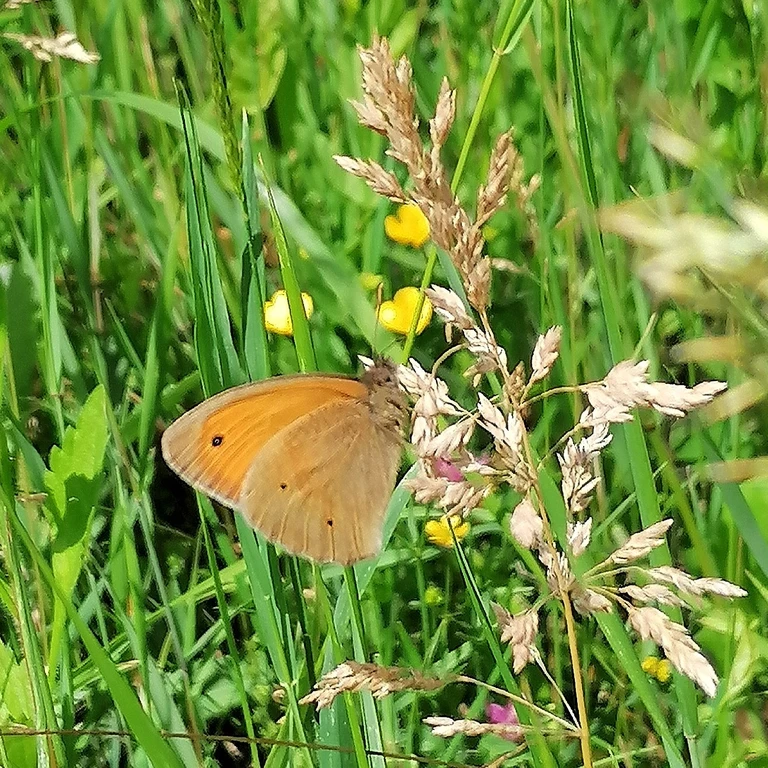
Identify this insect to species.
Maniola jurtina
